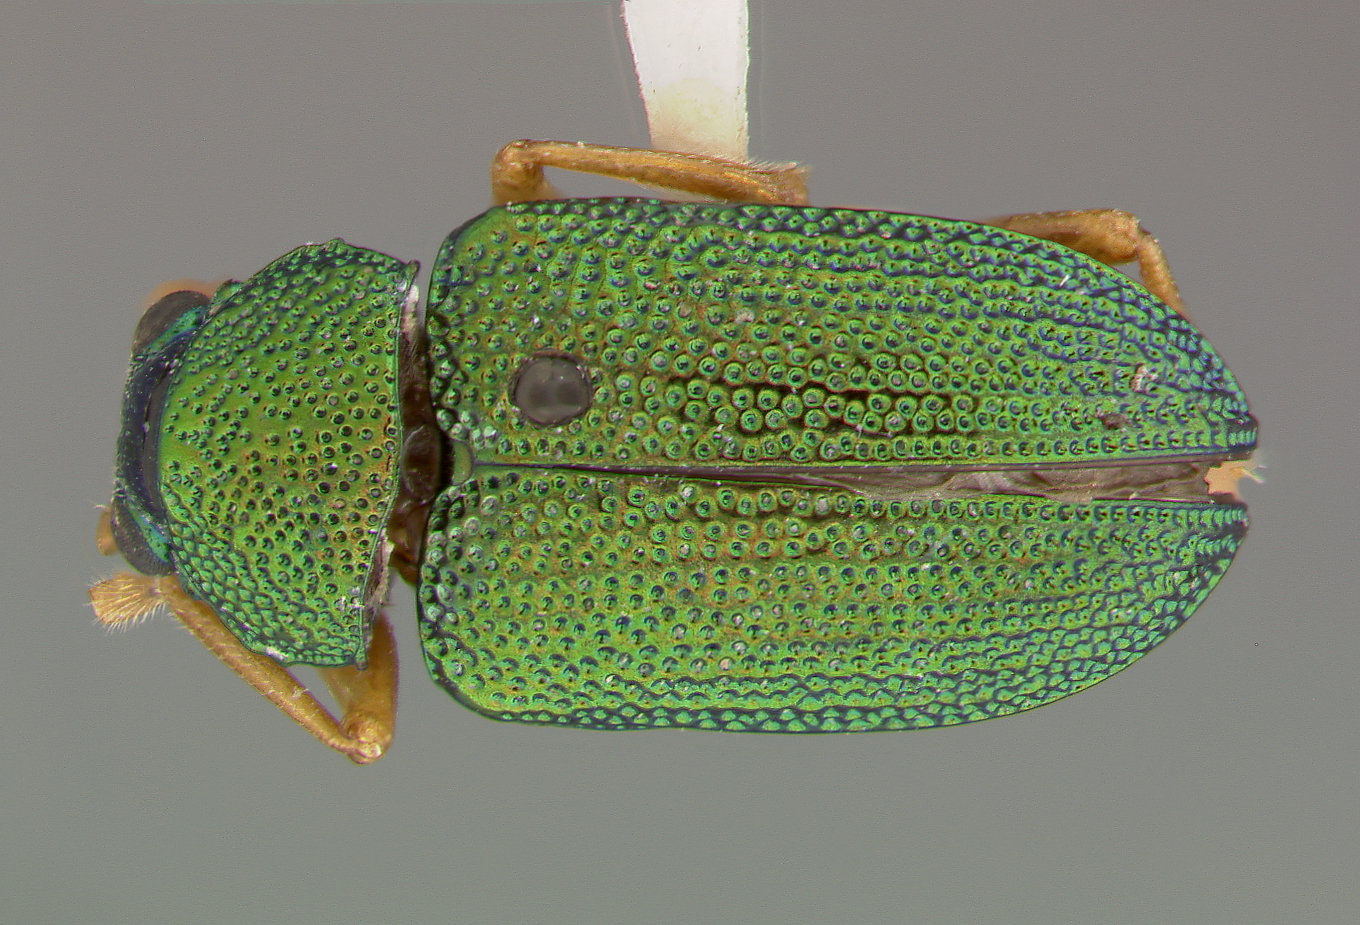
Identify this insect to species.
Colaspis cuscoensis
